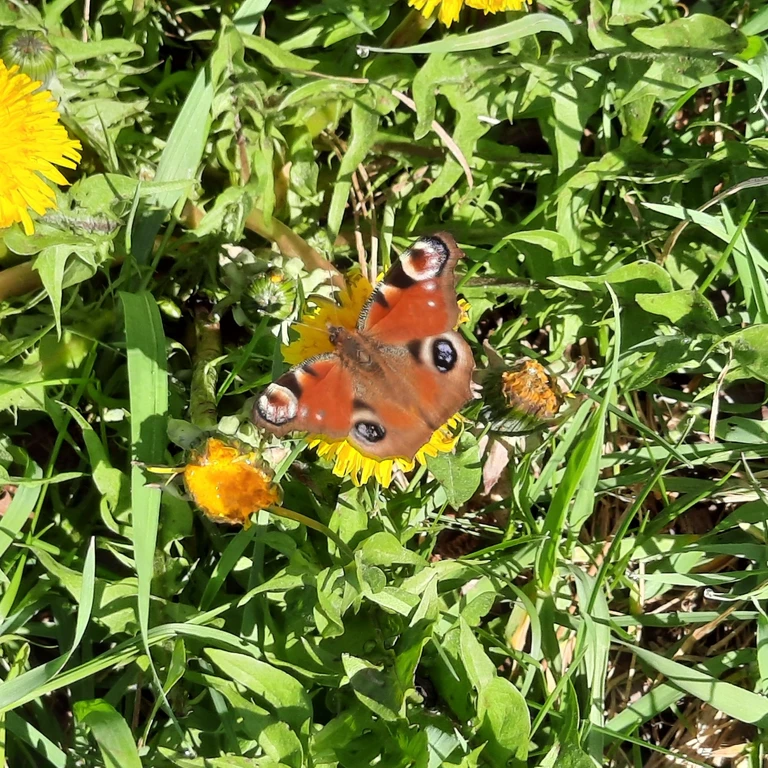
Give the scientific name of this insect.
Aglais io
